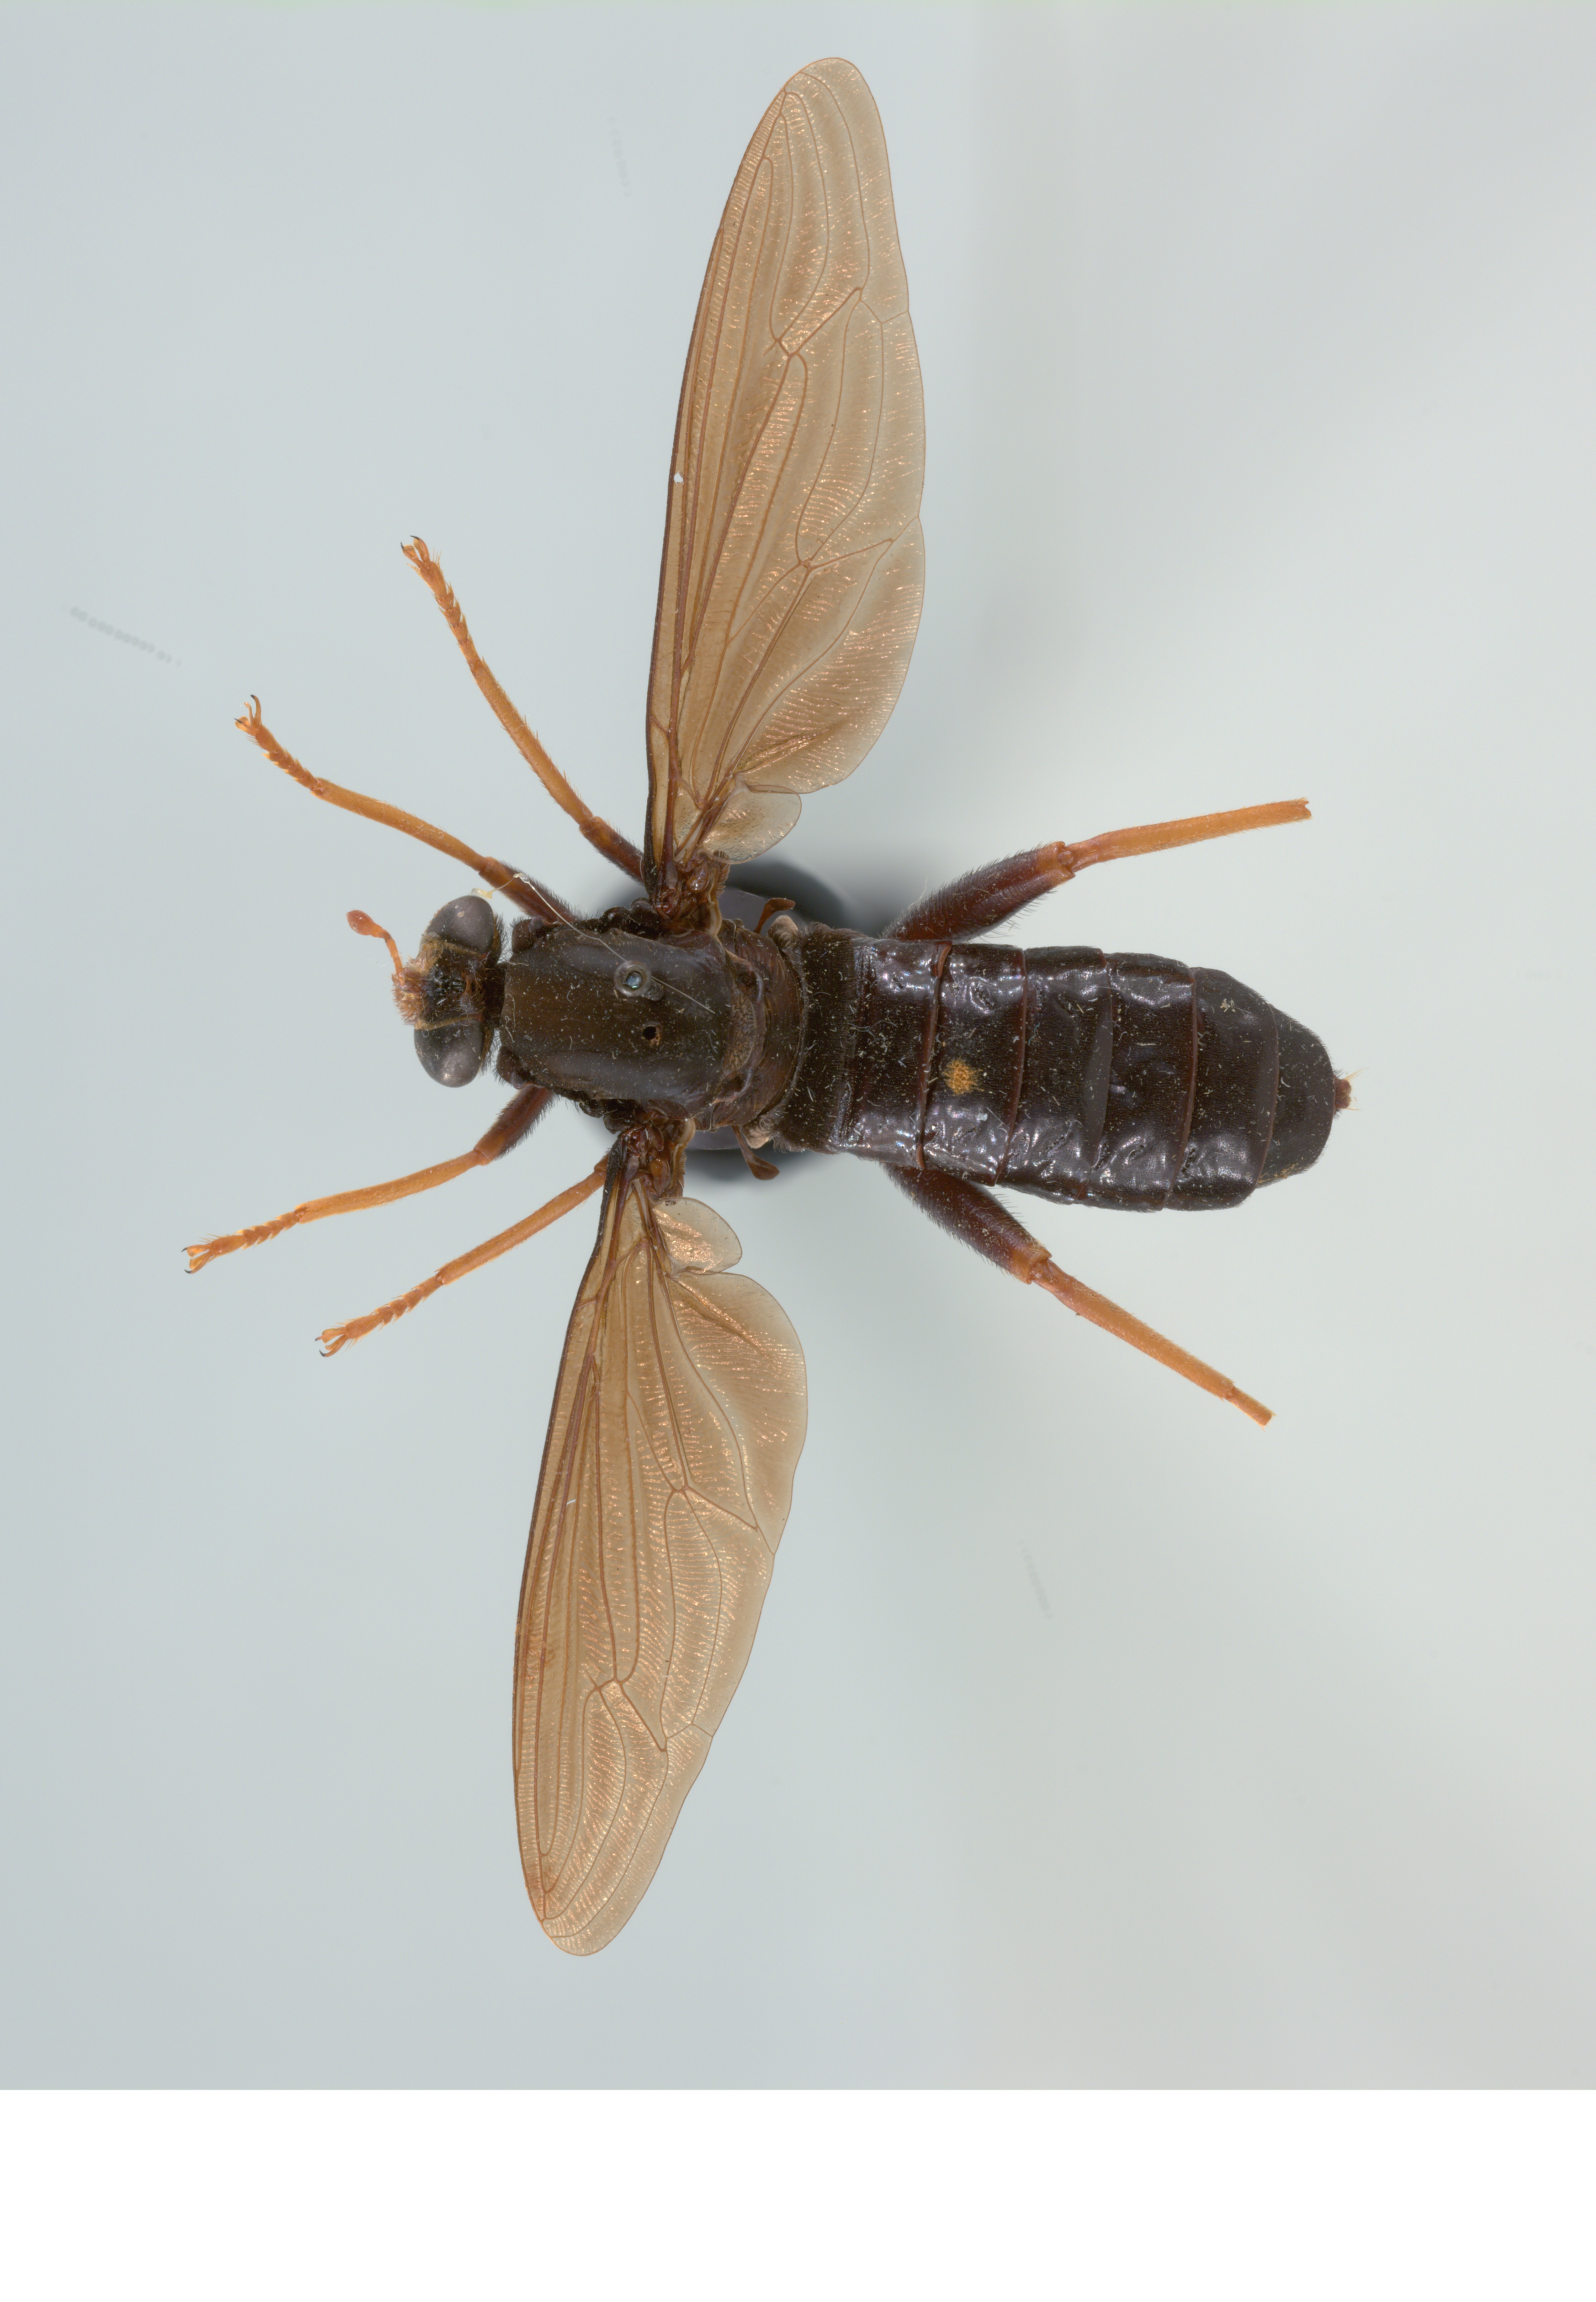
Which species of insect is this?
Mydas tibialis
